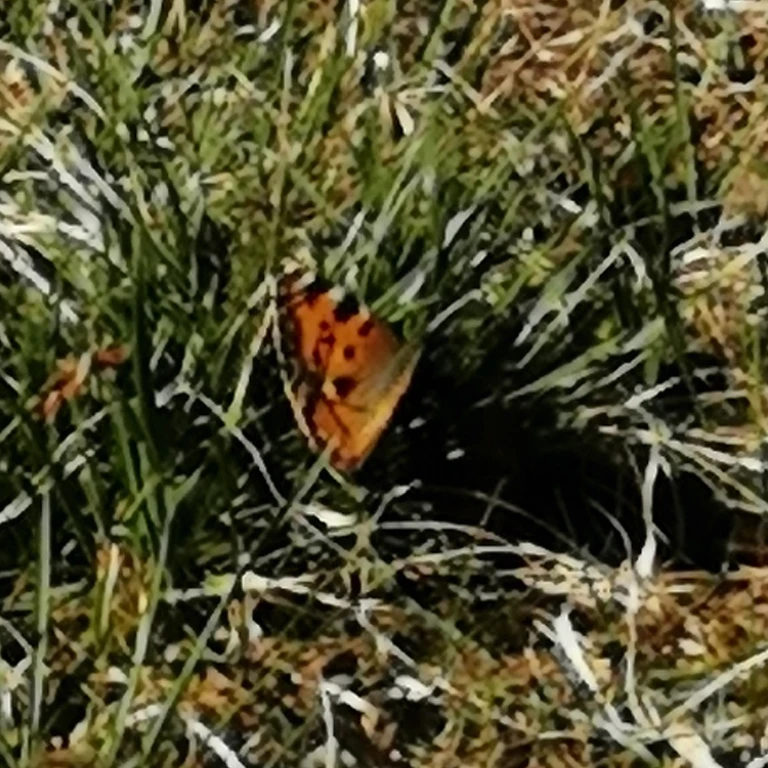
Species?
Nymphalis polychloros
